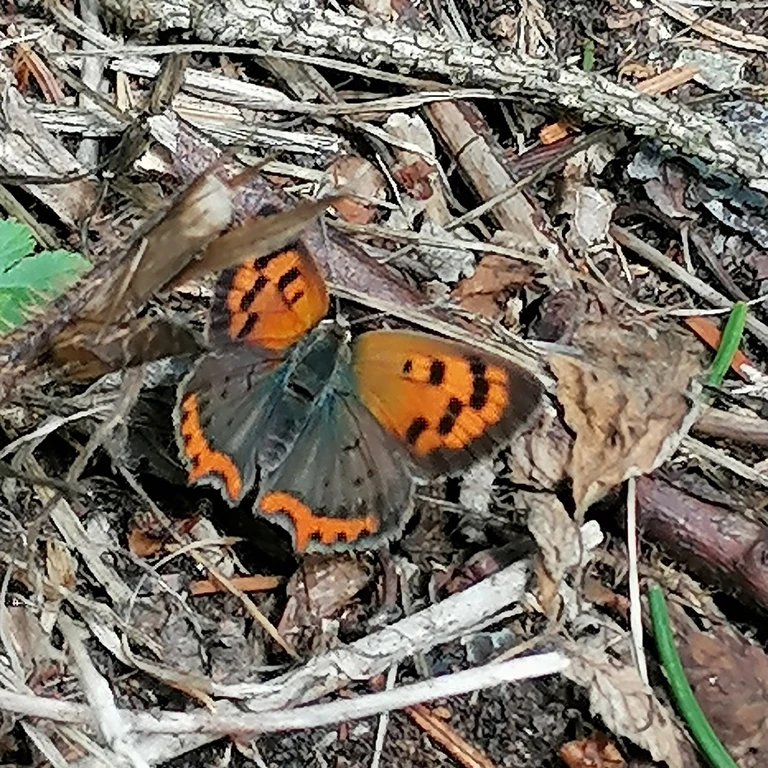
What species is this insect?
Lycaena phlaeas
